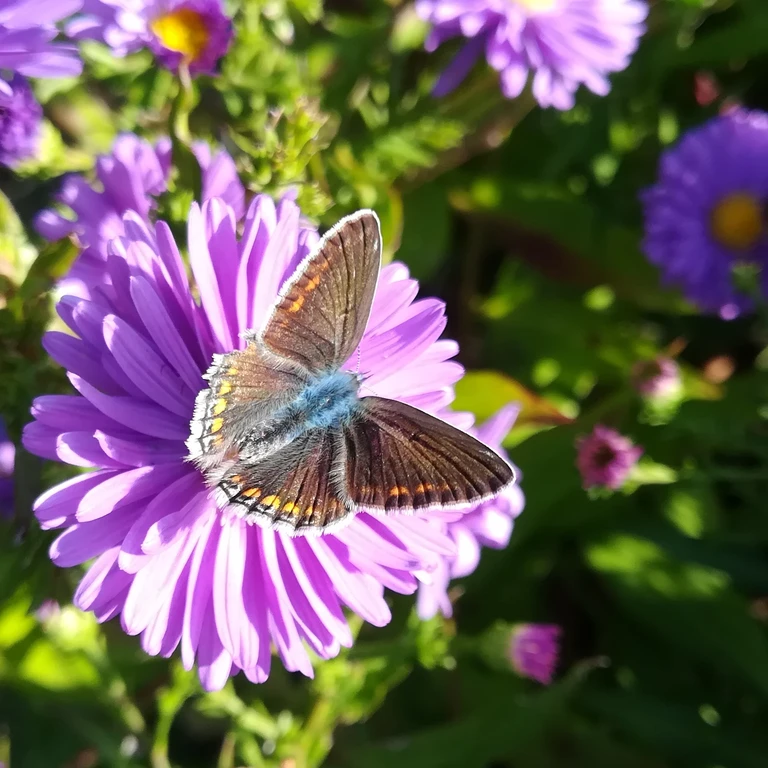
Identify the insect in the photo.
Polyommatus icarus
